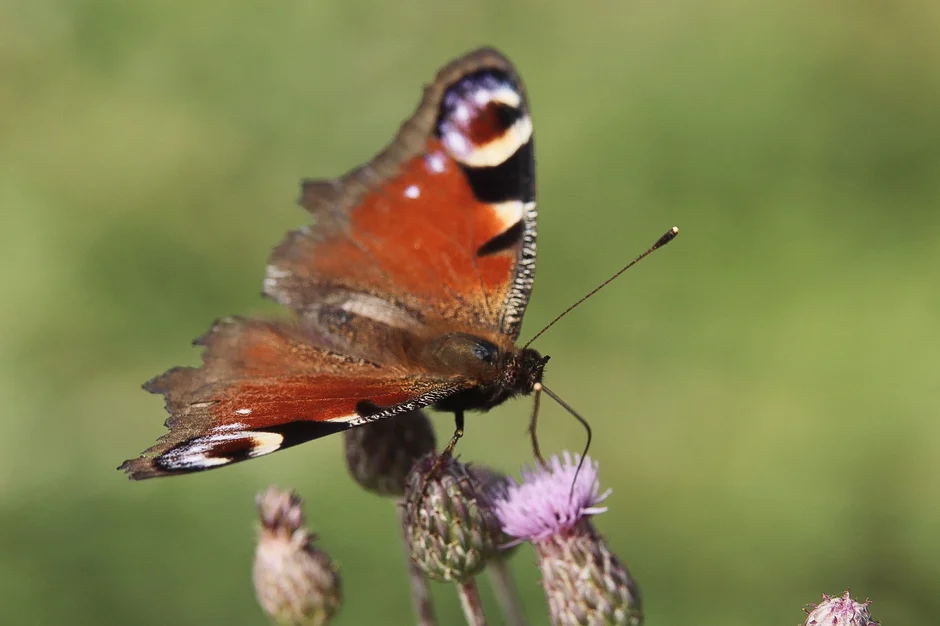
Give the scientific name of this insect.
Aglais io
